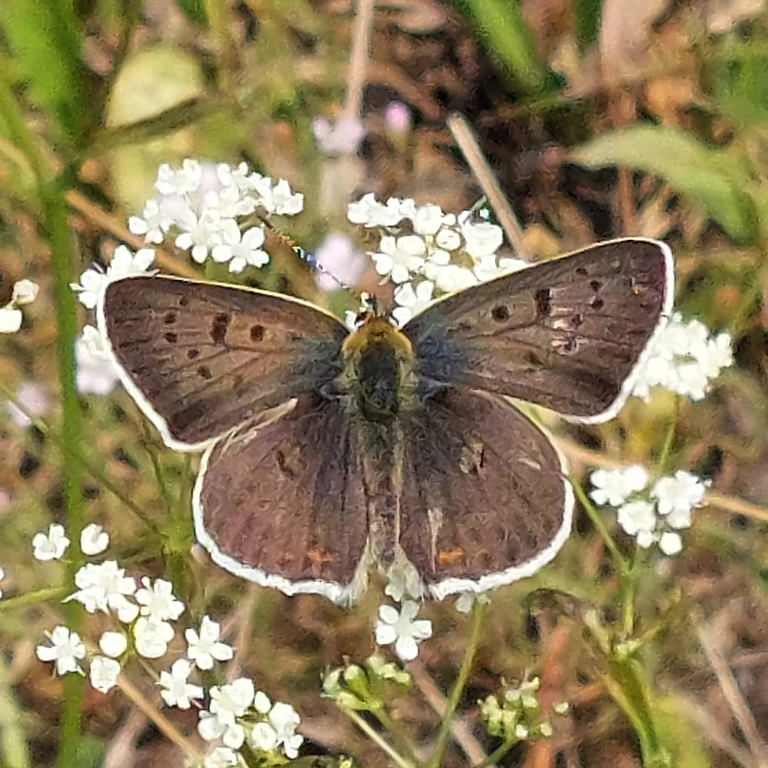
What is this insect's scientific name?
Lycaena tityrus (also Loweia tityrus)
